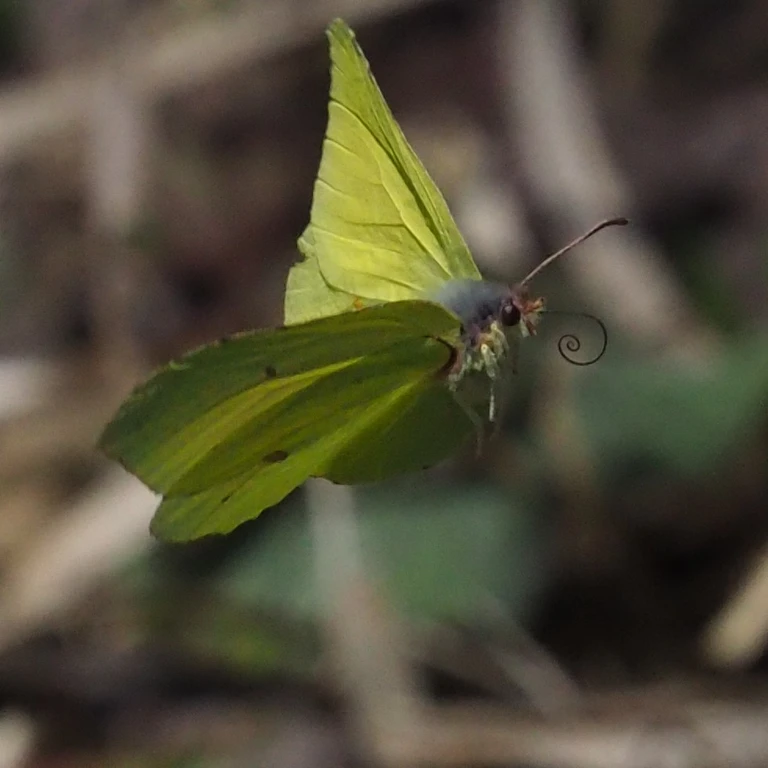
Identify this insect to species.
Gonepteryx rhamni
